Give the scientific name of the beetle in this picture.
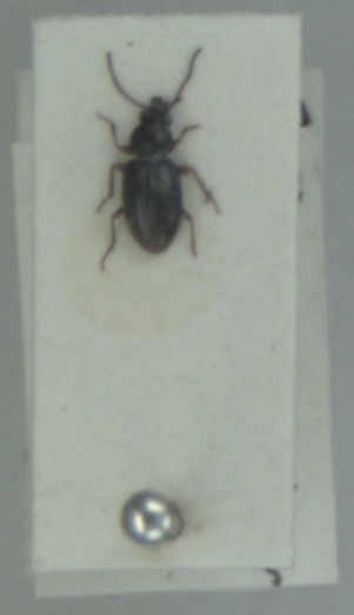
Bembidion articulatum
